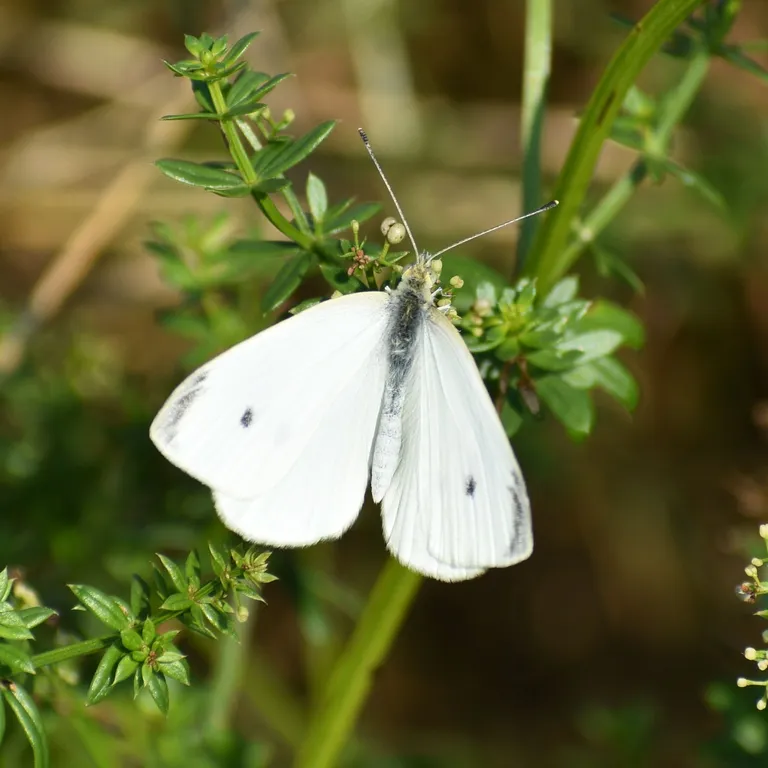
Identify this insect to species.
Pieris rapae
